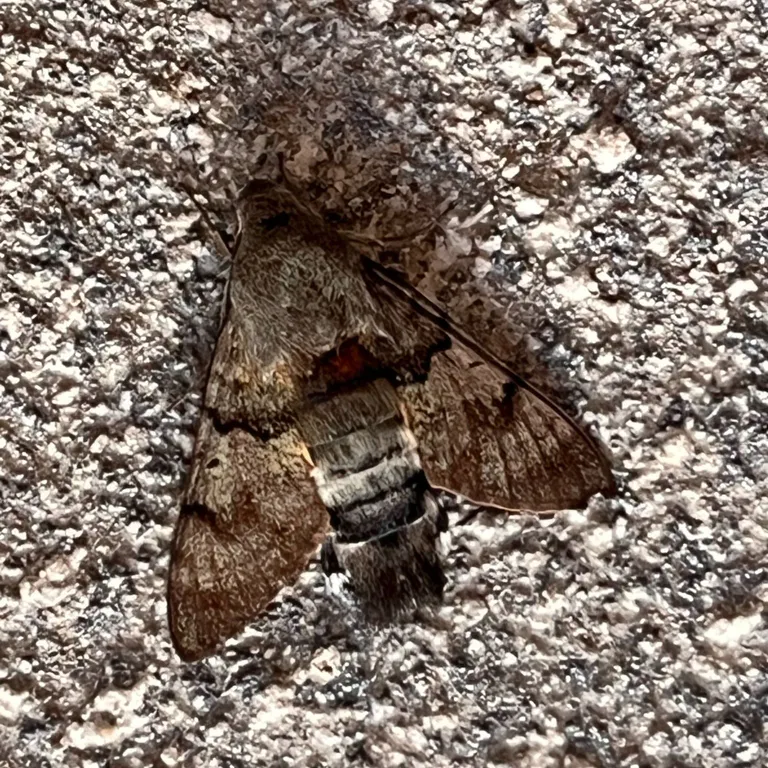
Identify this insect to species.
Macroglossum stellatarum
